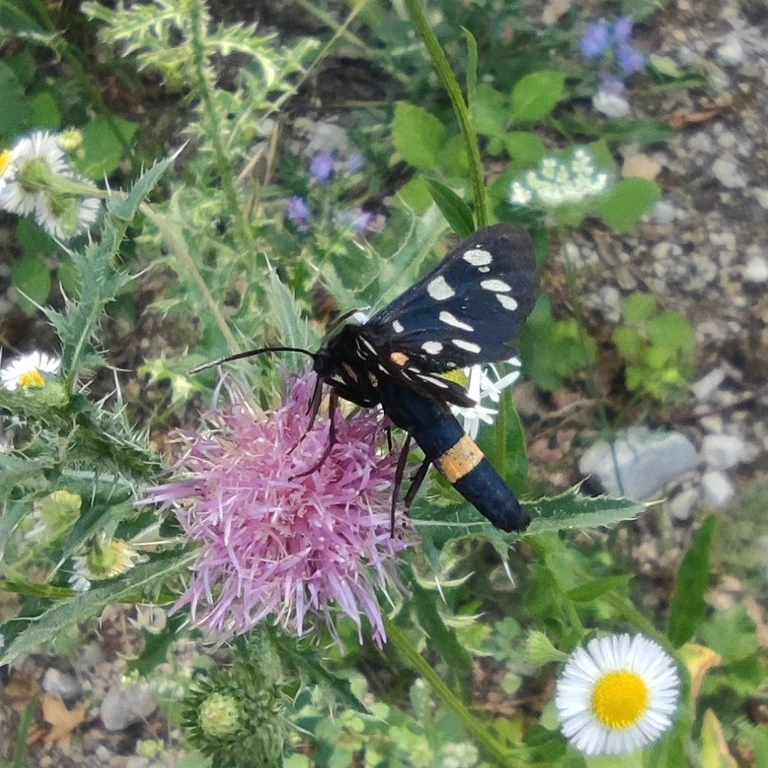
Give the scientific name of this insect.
Amata phegea
